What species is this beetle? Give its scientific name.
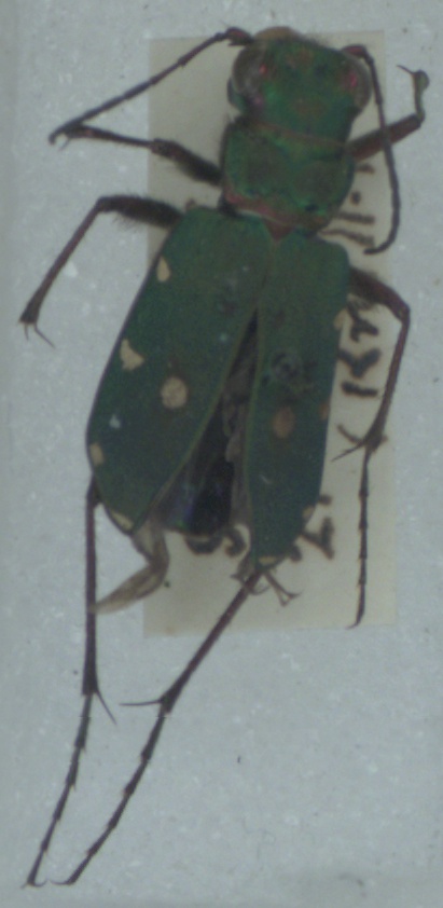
Cicindela campestris
